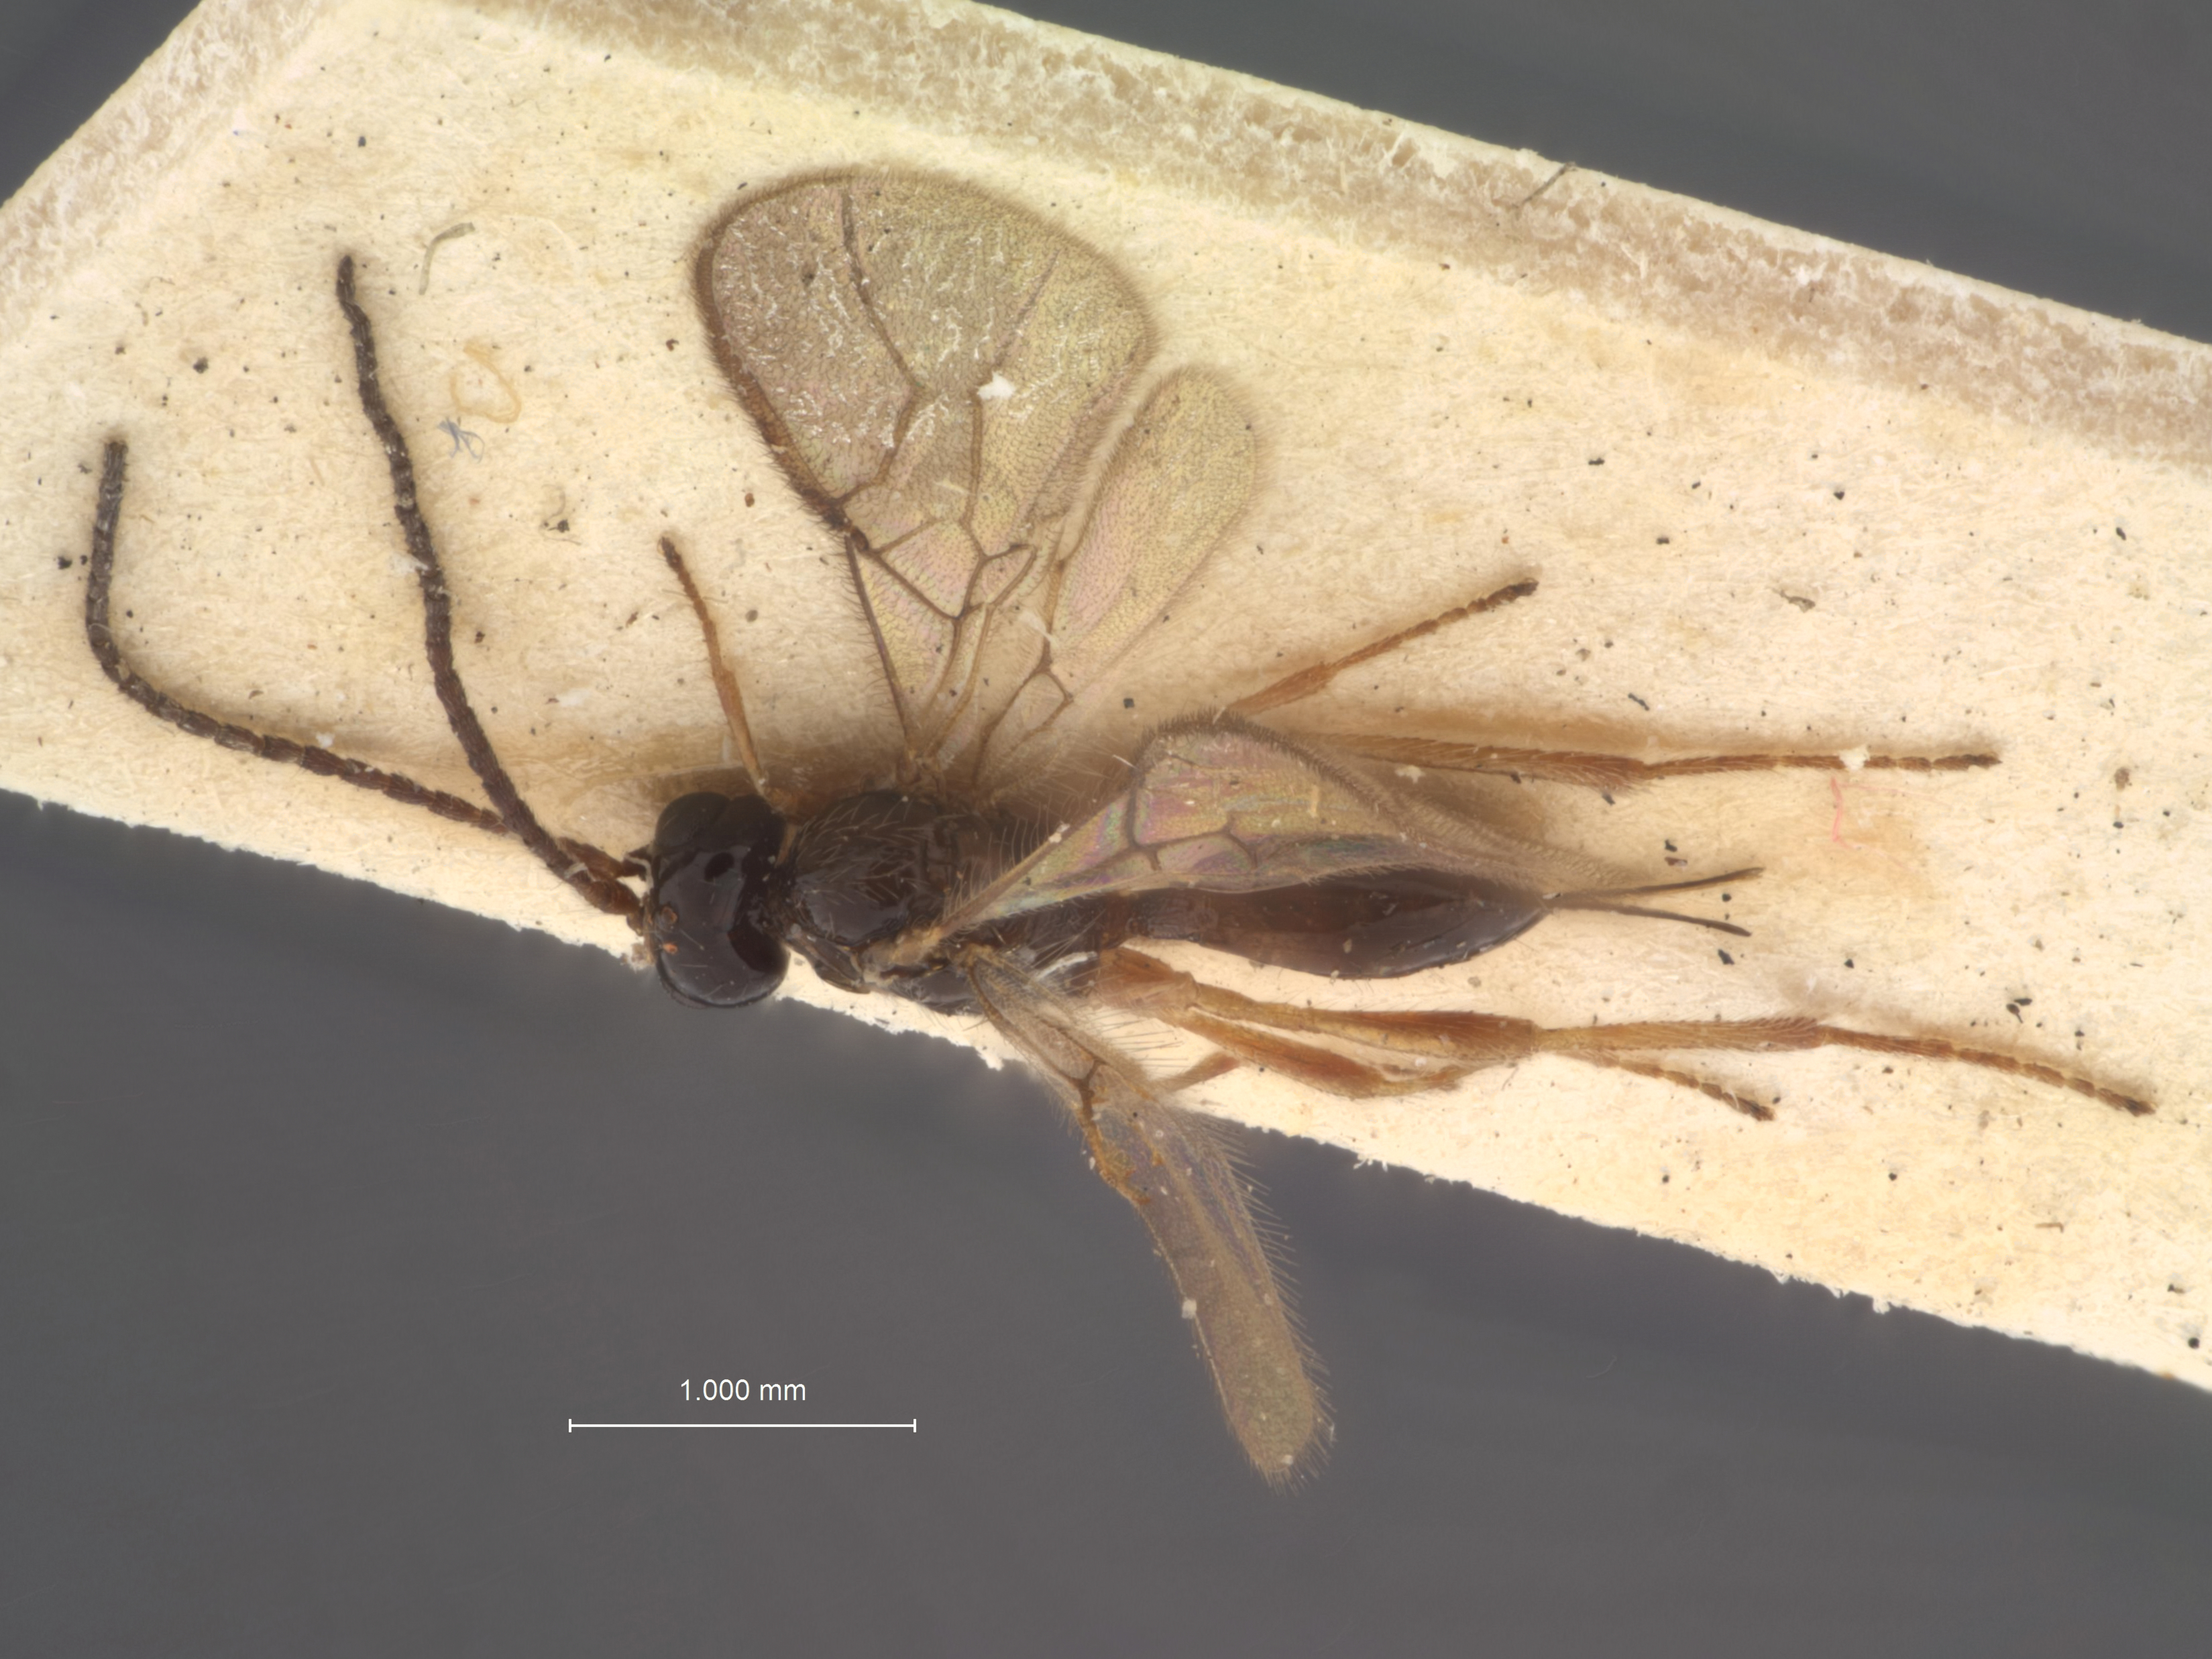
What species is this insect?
Aspilota denticulata
